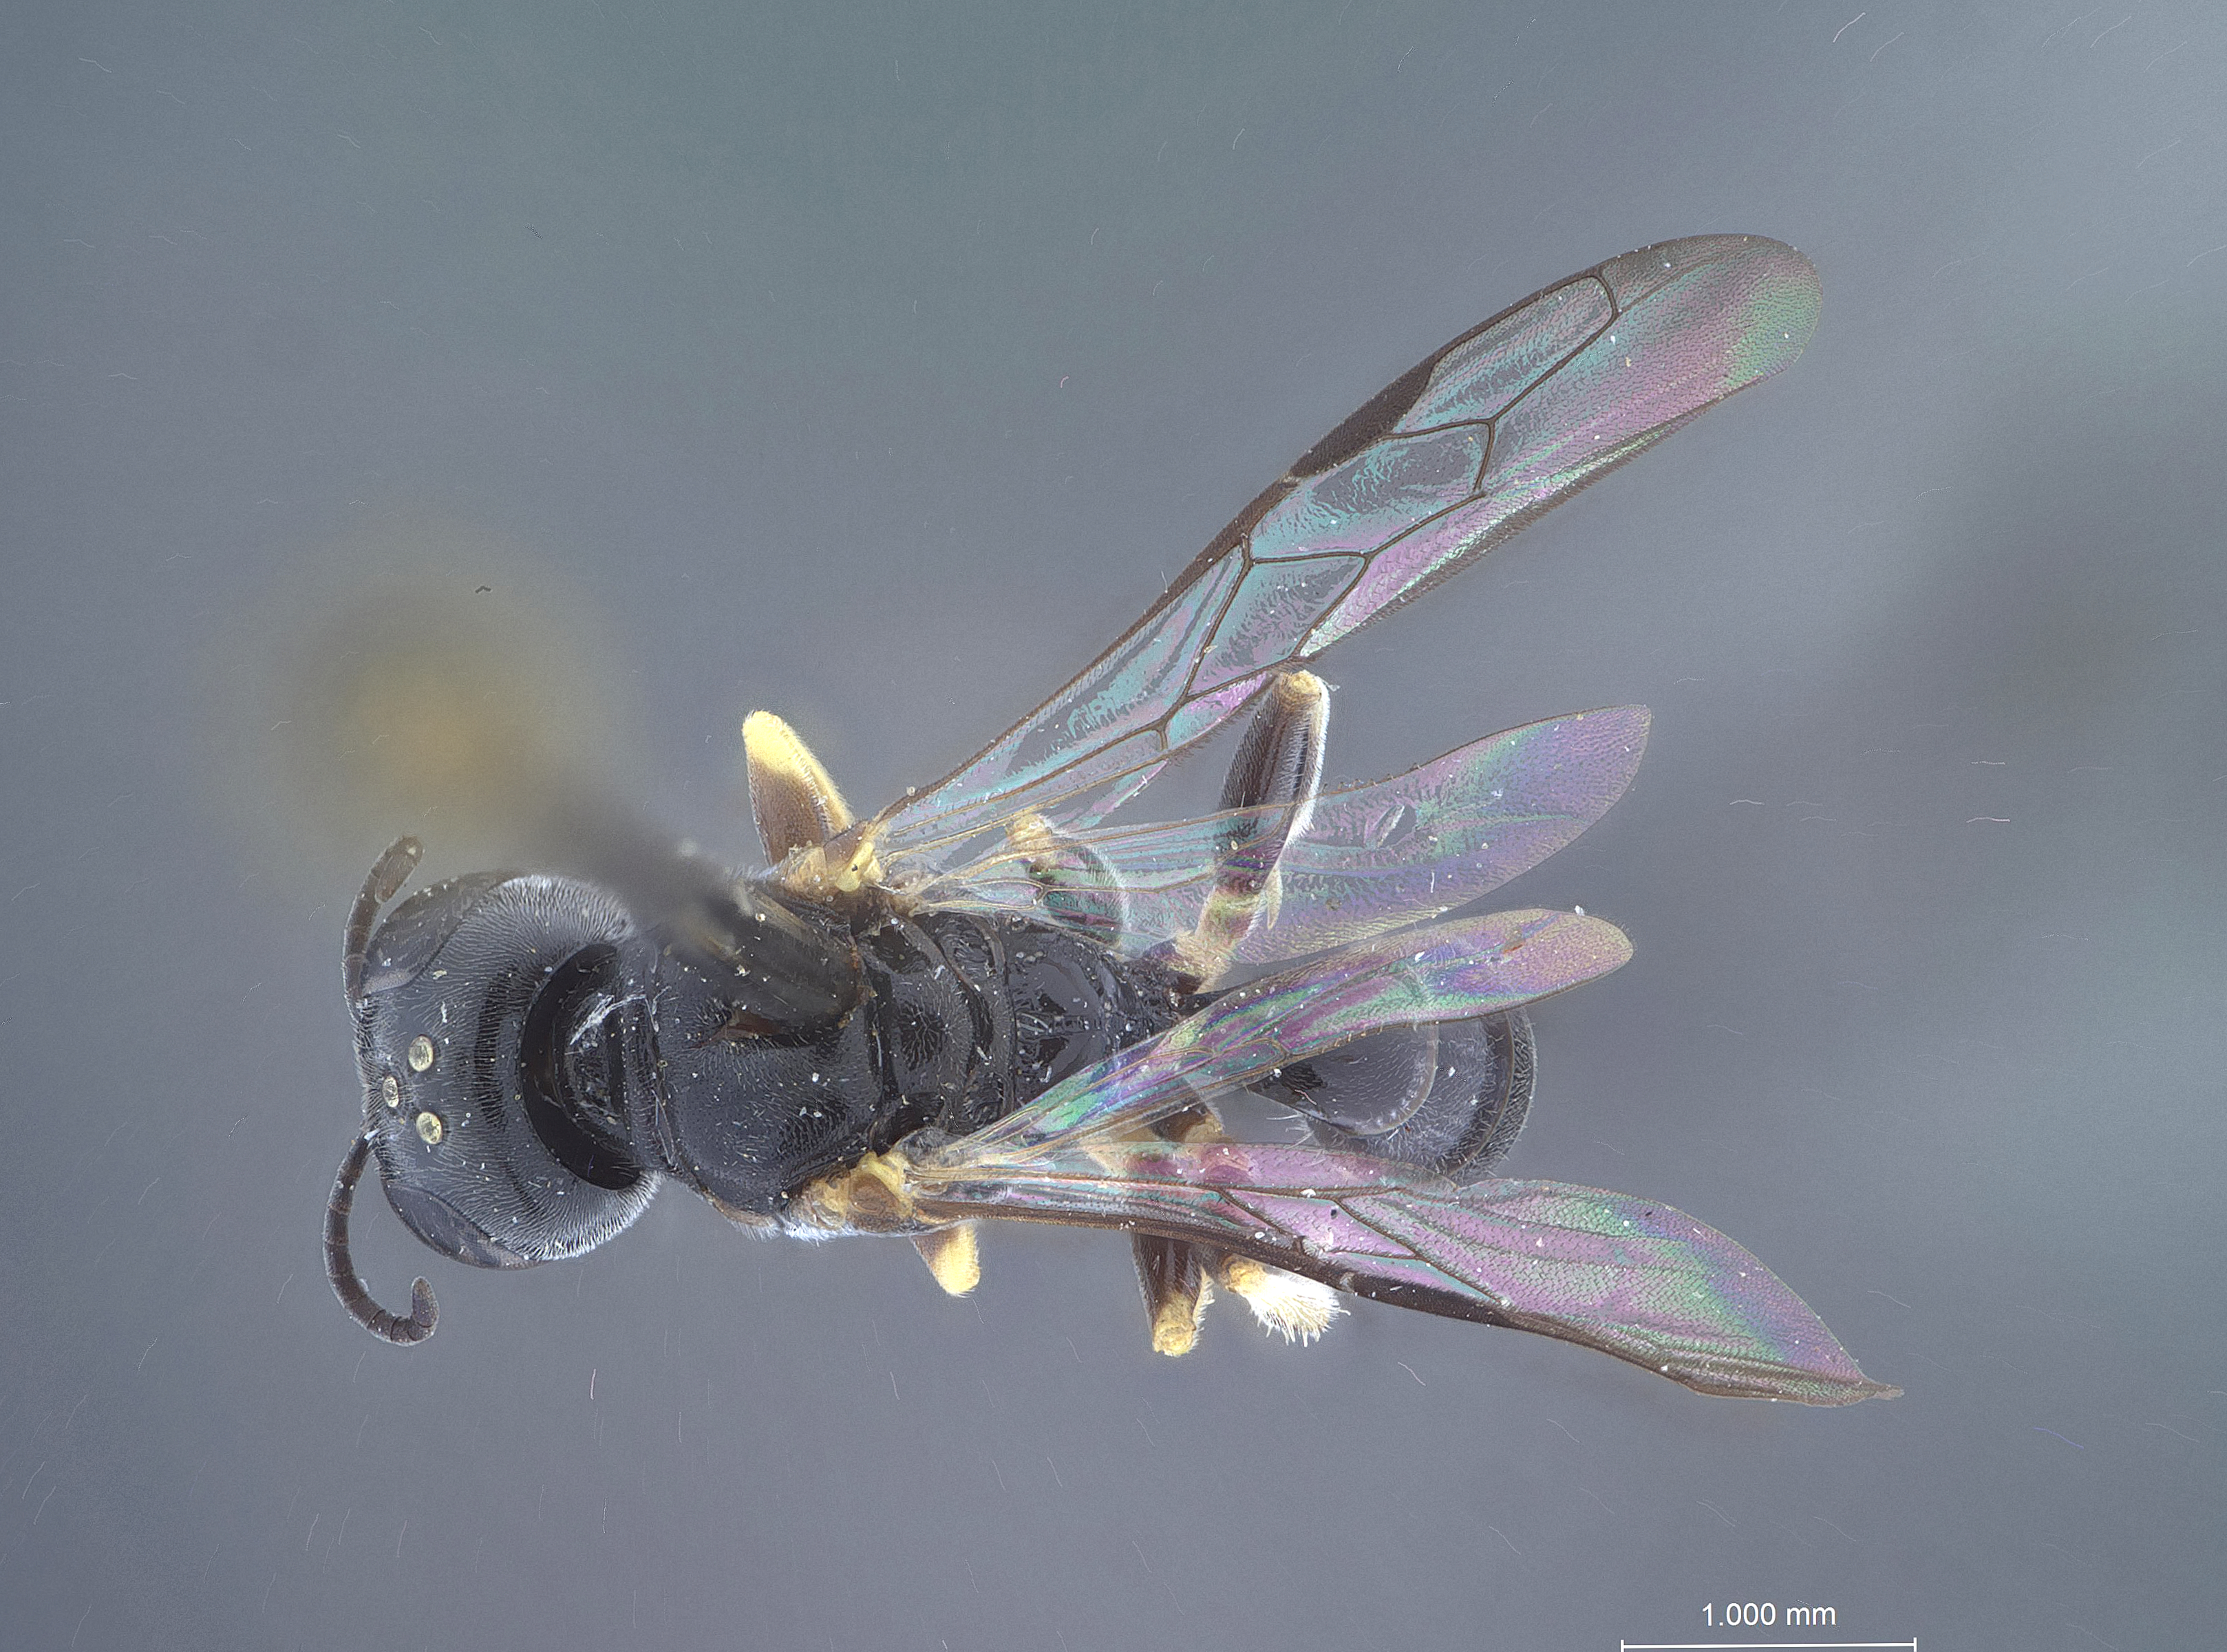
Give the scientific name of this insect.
Crossocerus planifemus
